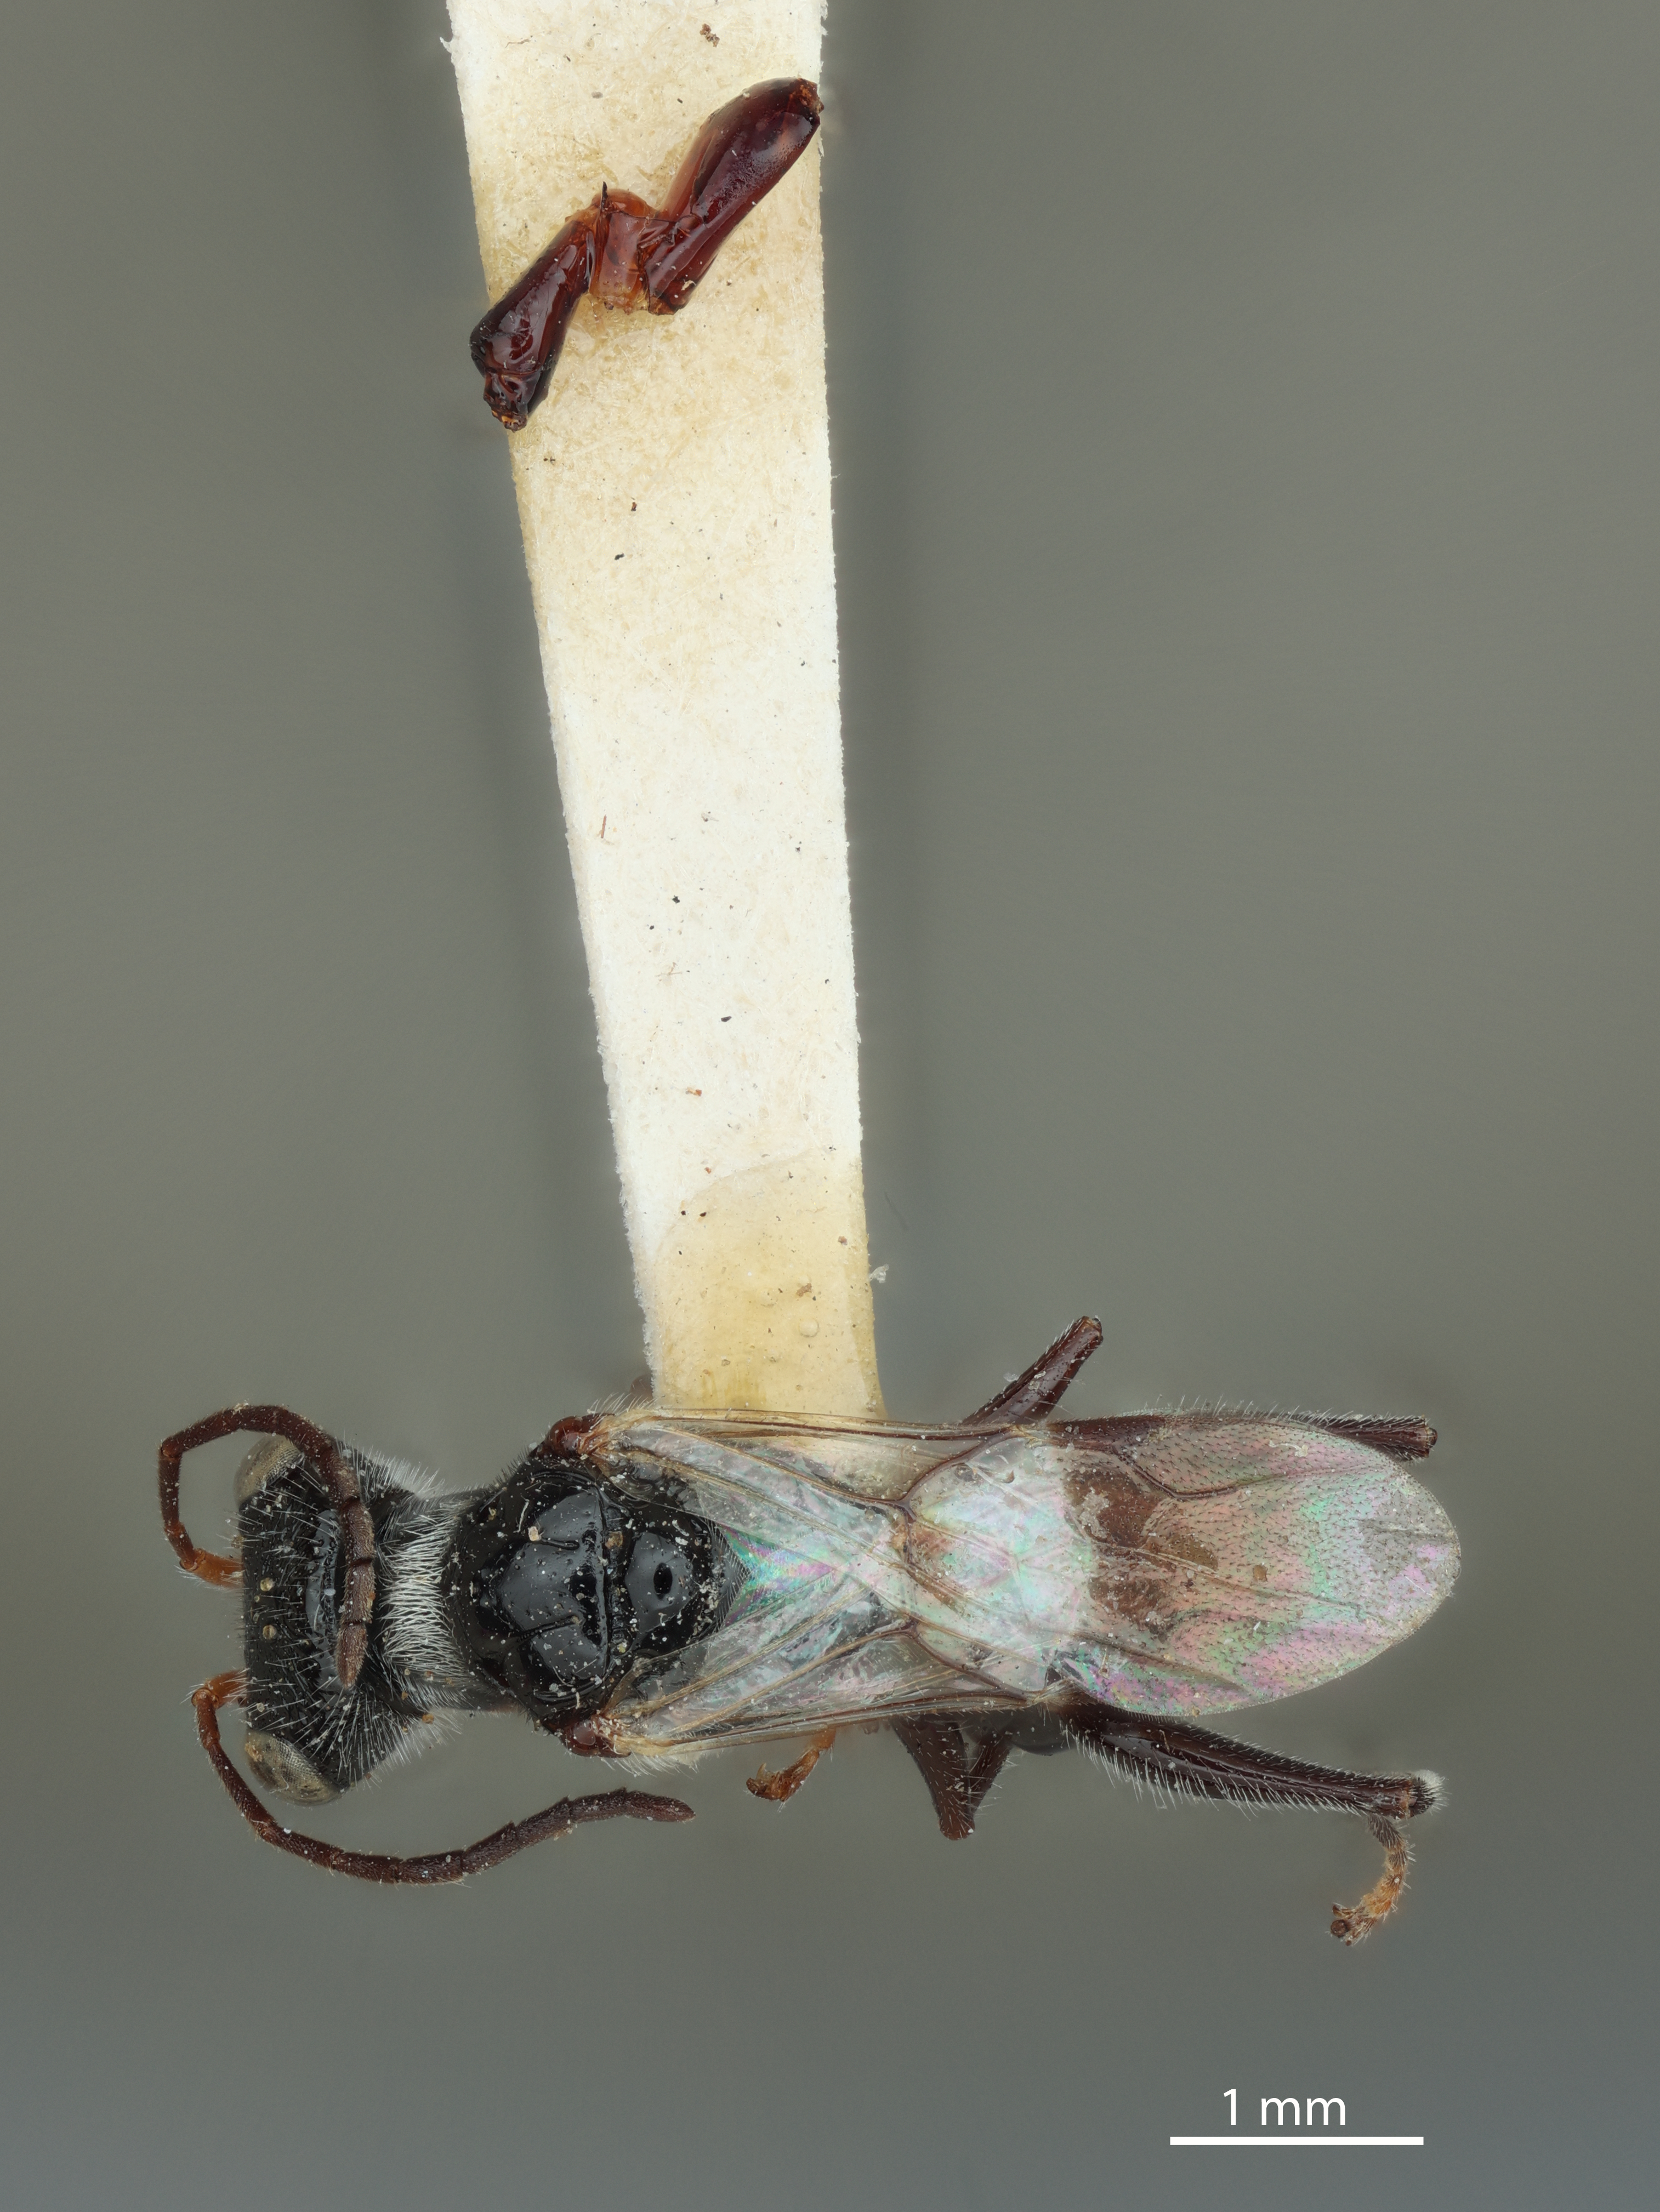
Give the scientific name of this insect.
Deinodryinus pilosus
